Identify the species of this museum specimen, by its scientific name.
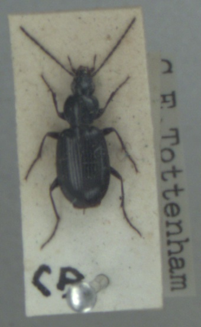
Agonum fuliginosum
